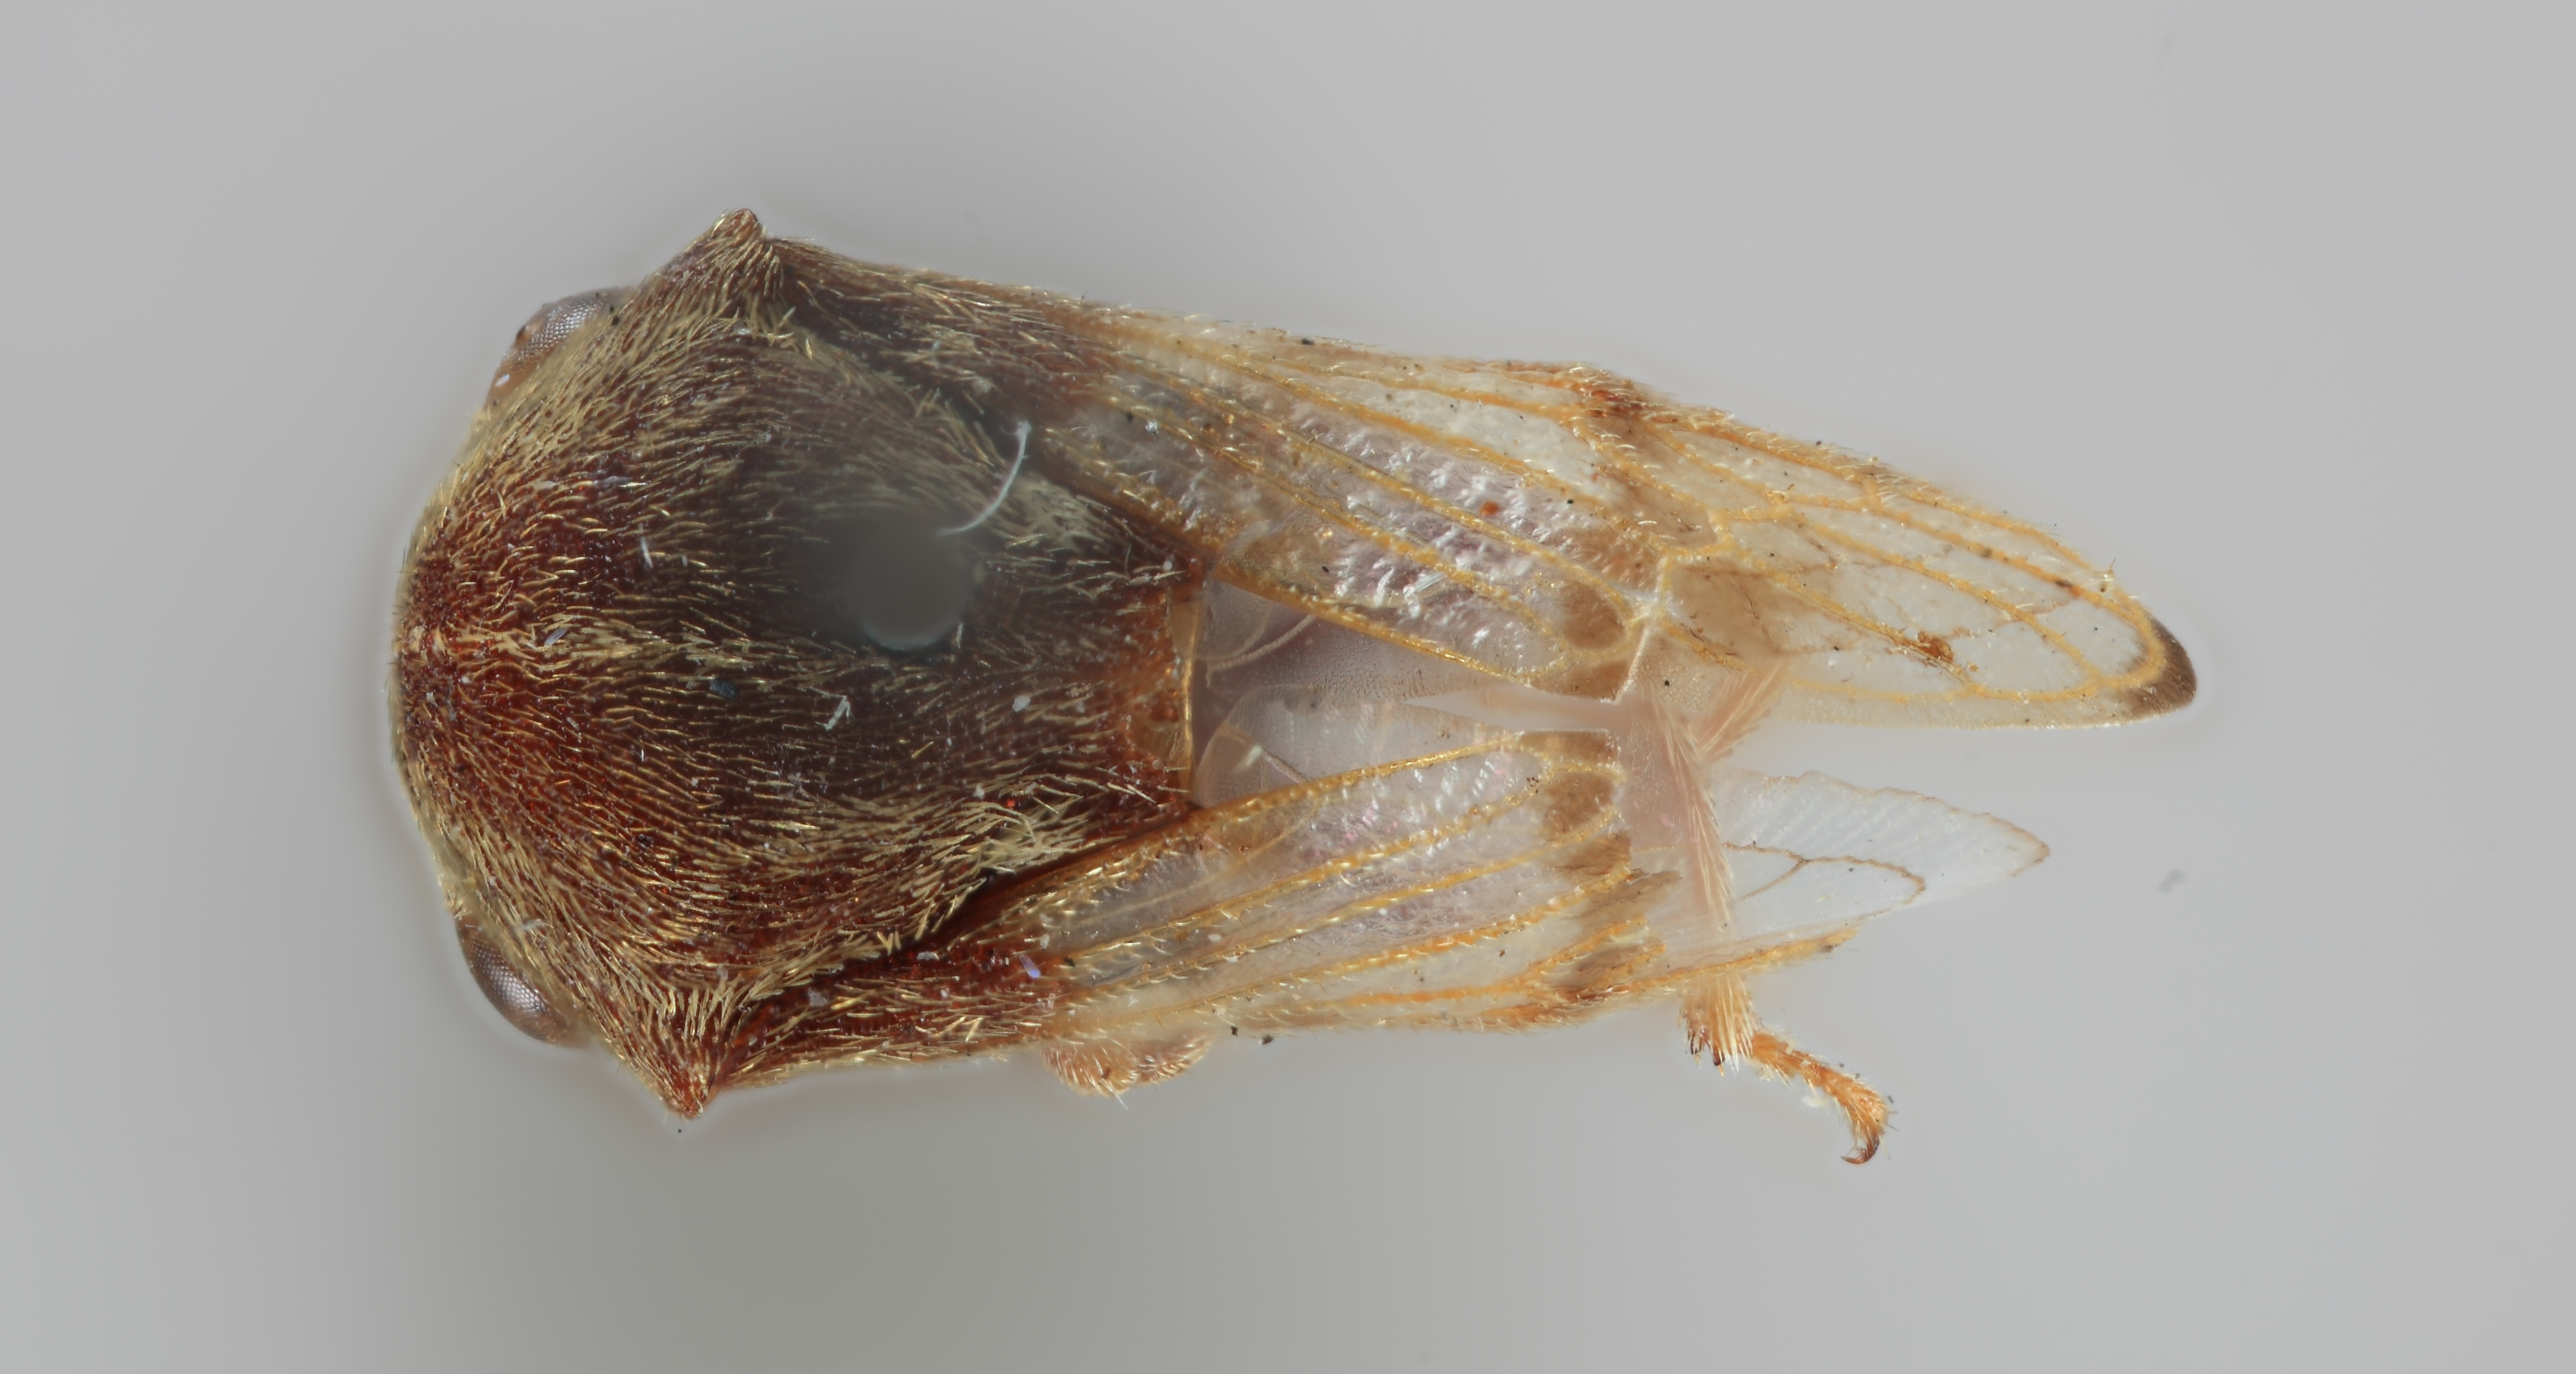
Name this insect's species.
Centrotoscelus typus
